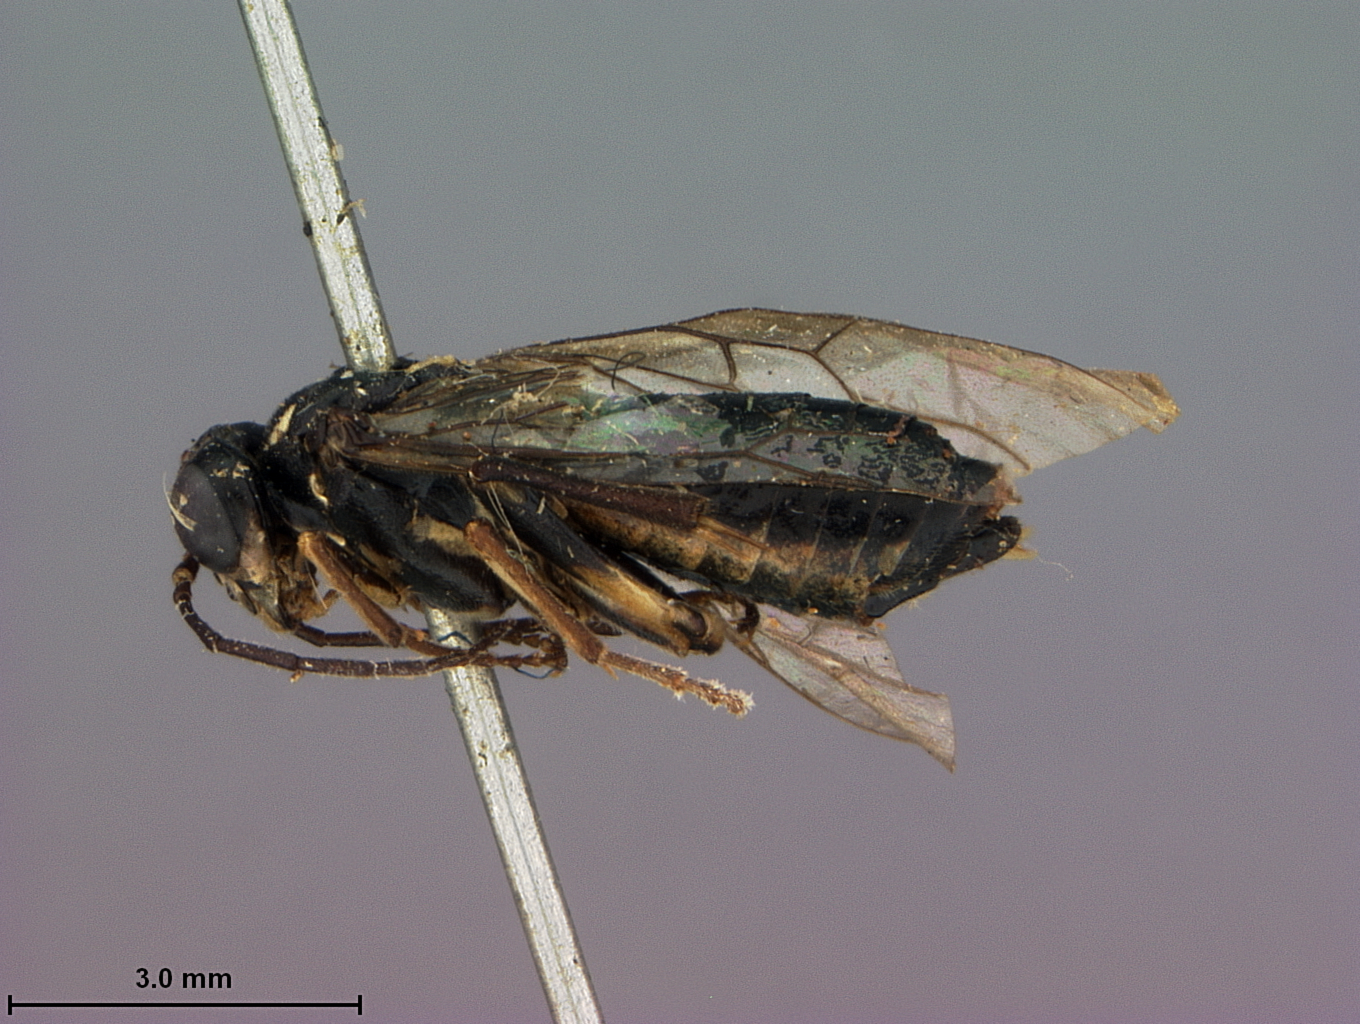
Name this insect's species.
Rhogogaster sayi
